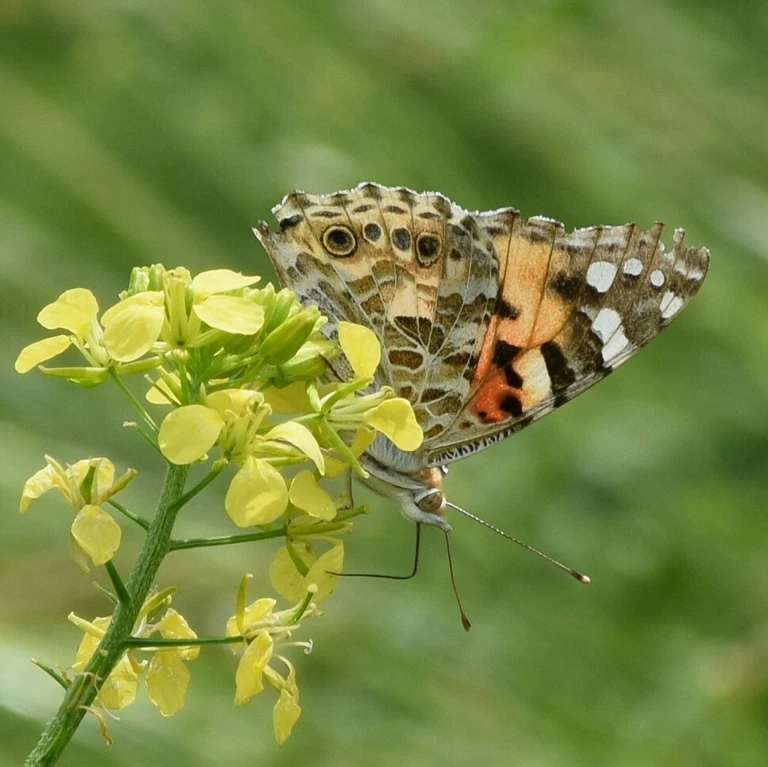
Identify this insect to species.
Vanessa cardui
